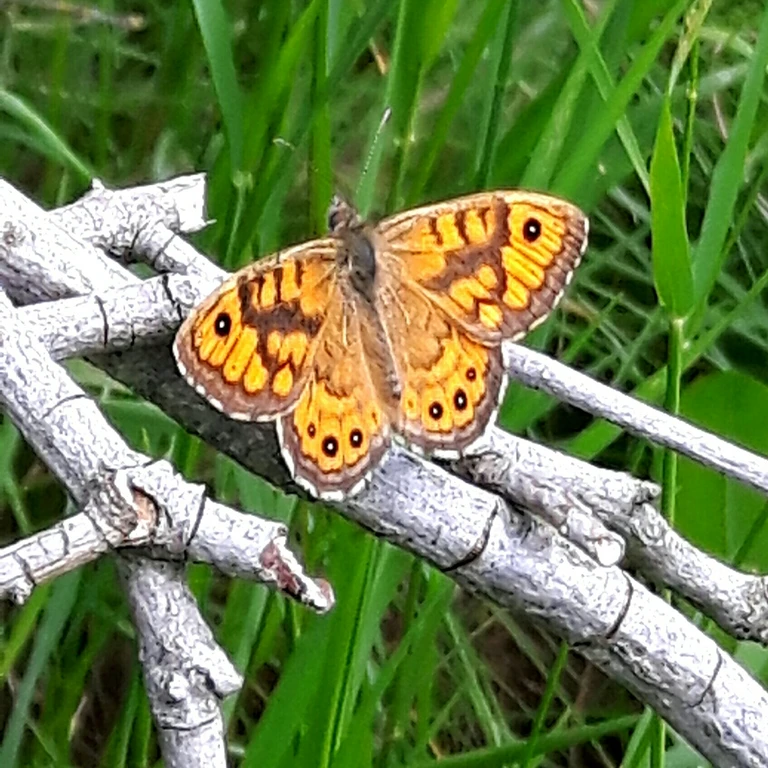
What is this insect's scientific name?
Lasiommata megera (also Pararge megera)
